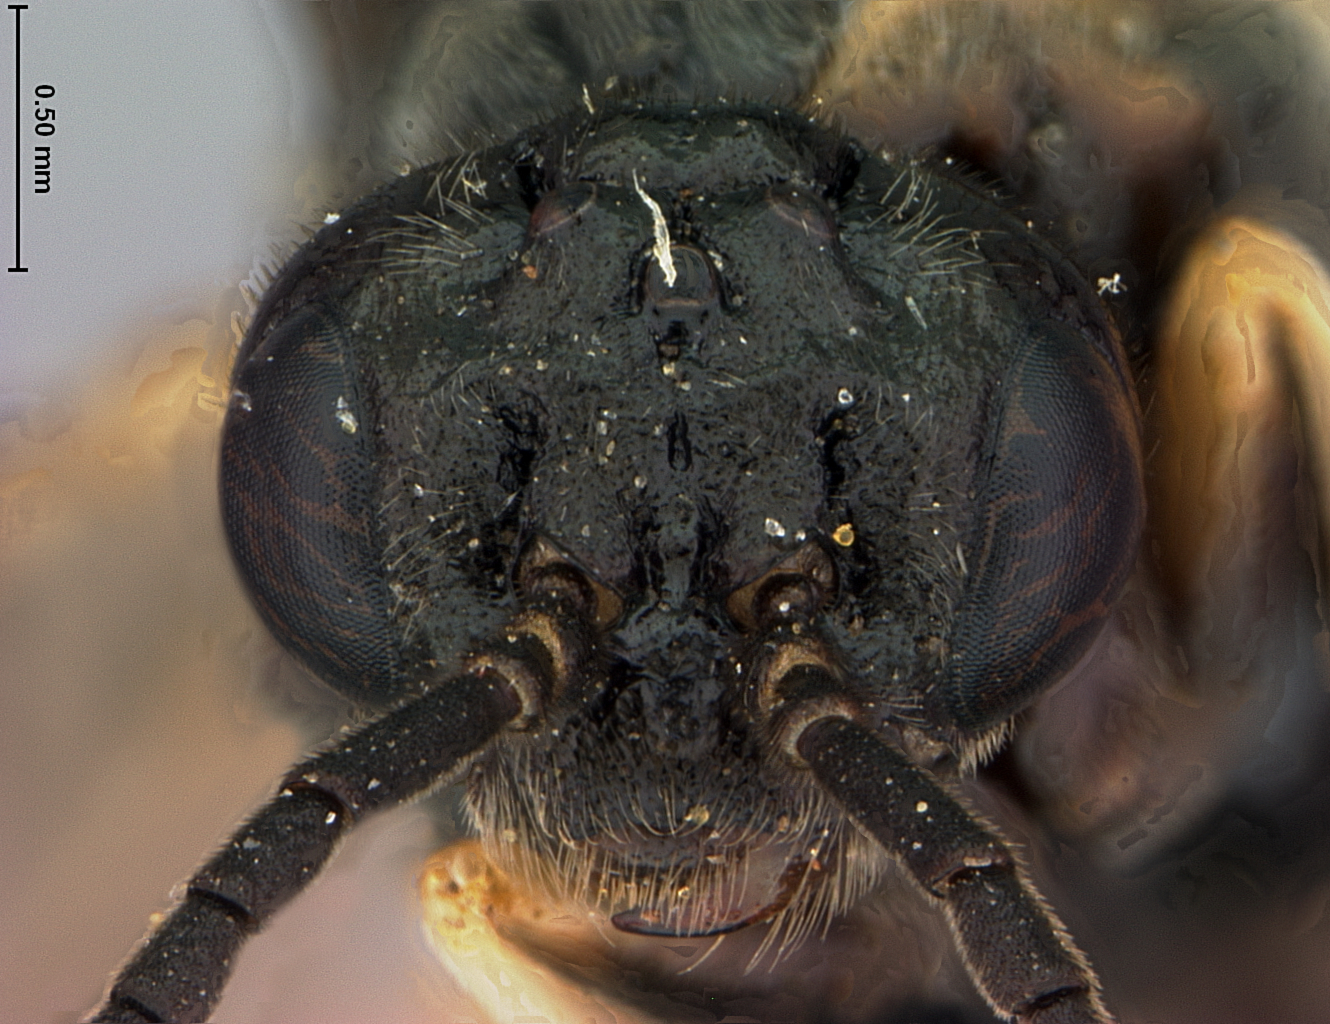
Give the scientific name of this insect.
Monophadnus truncatus
